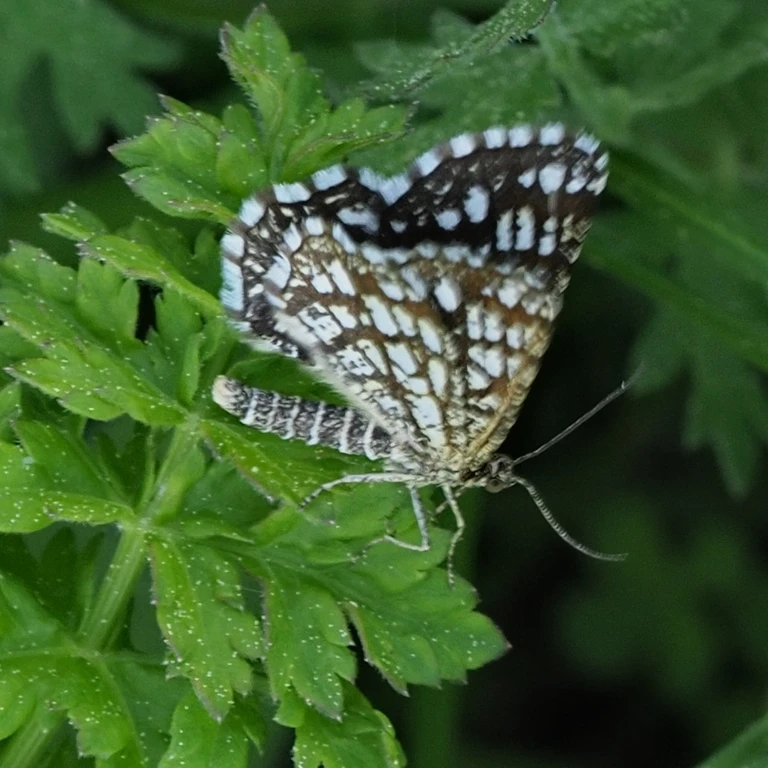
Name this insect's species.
Chiasmia clathrata
